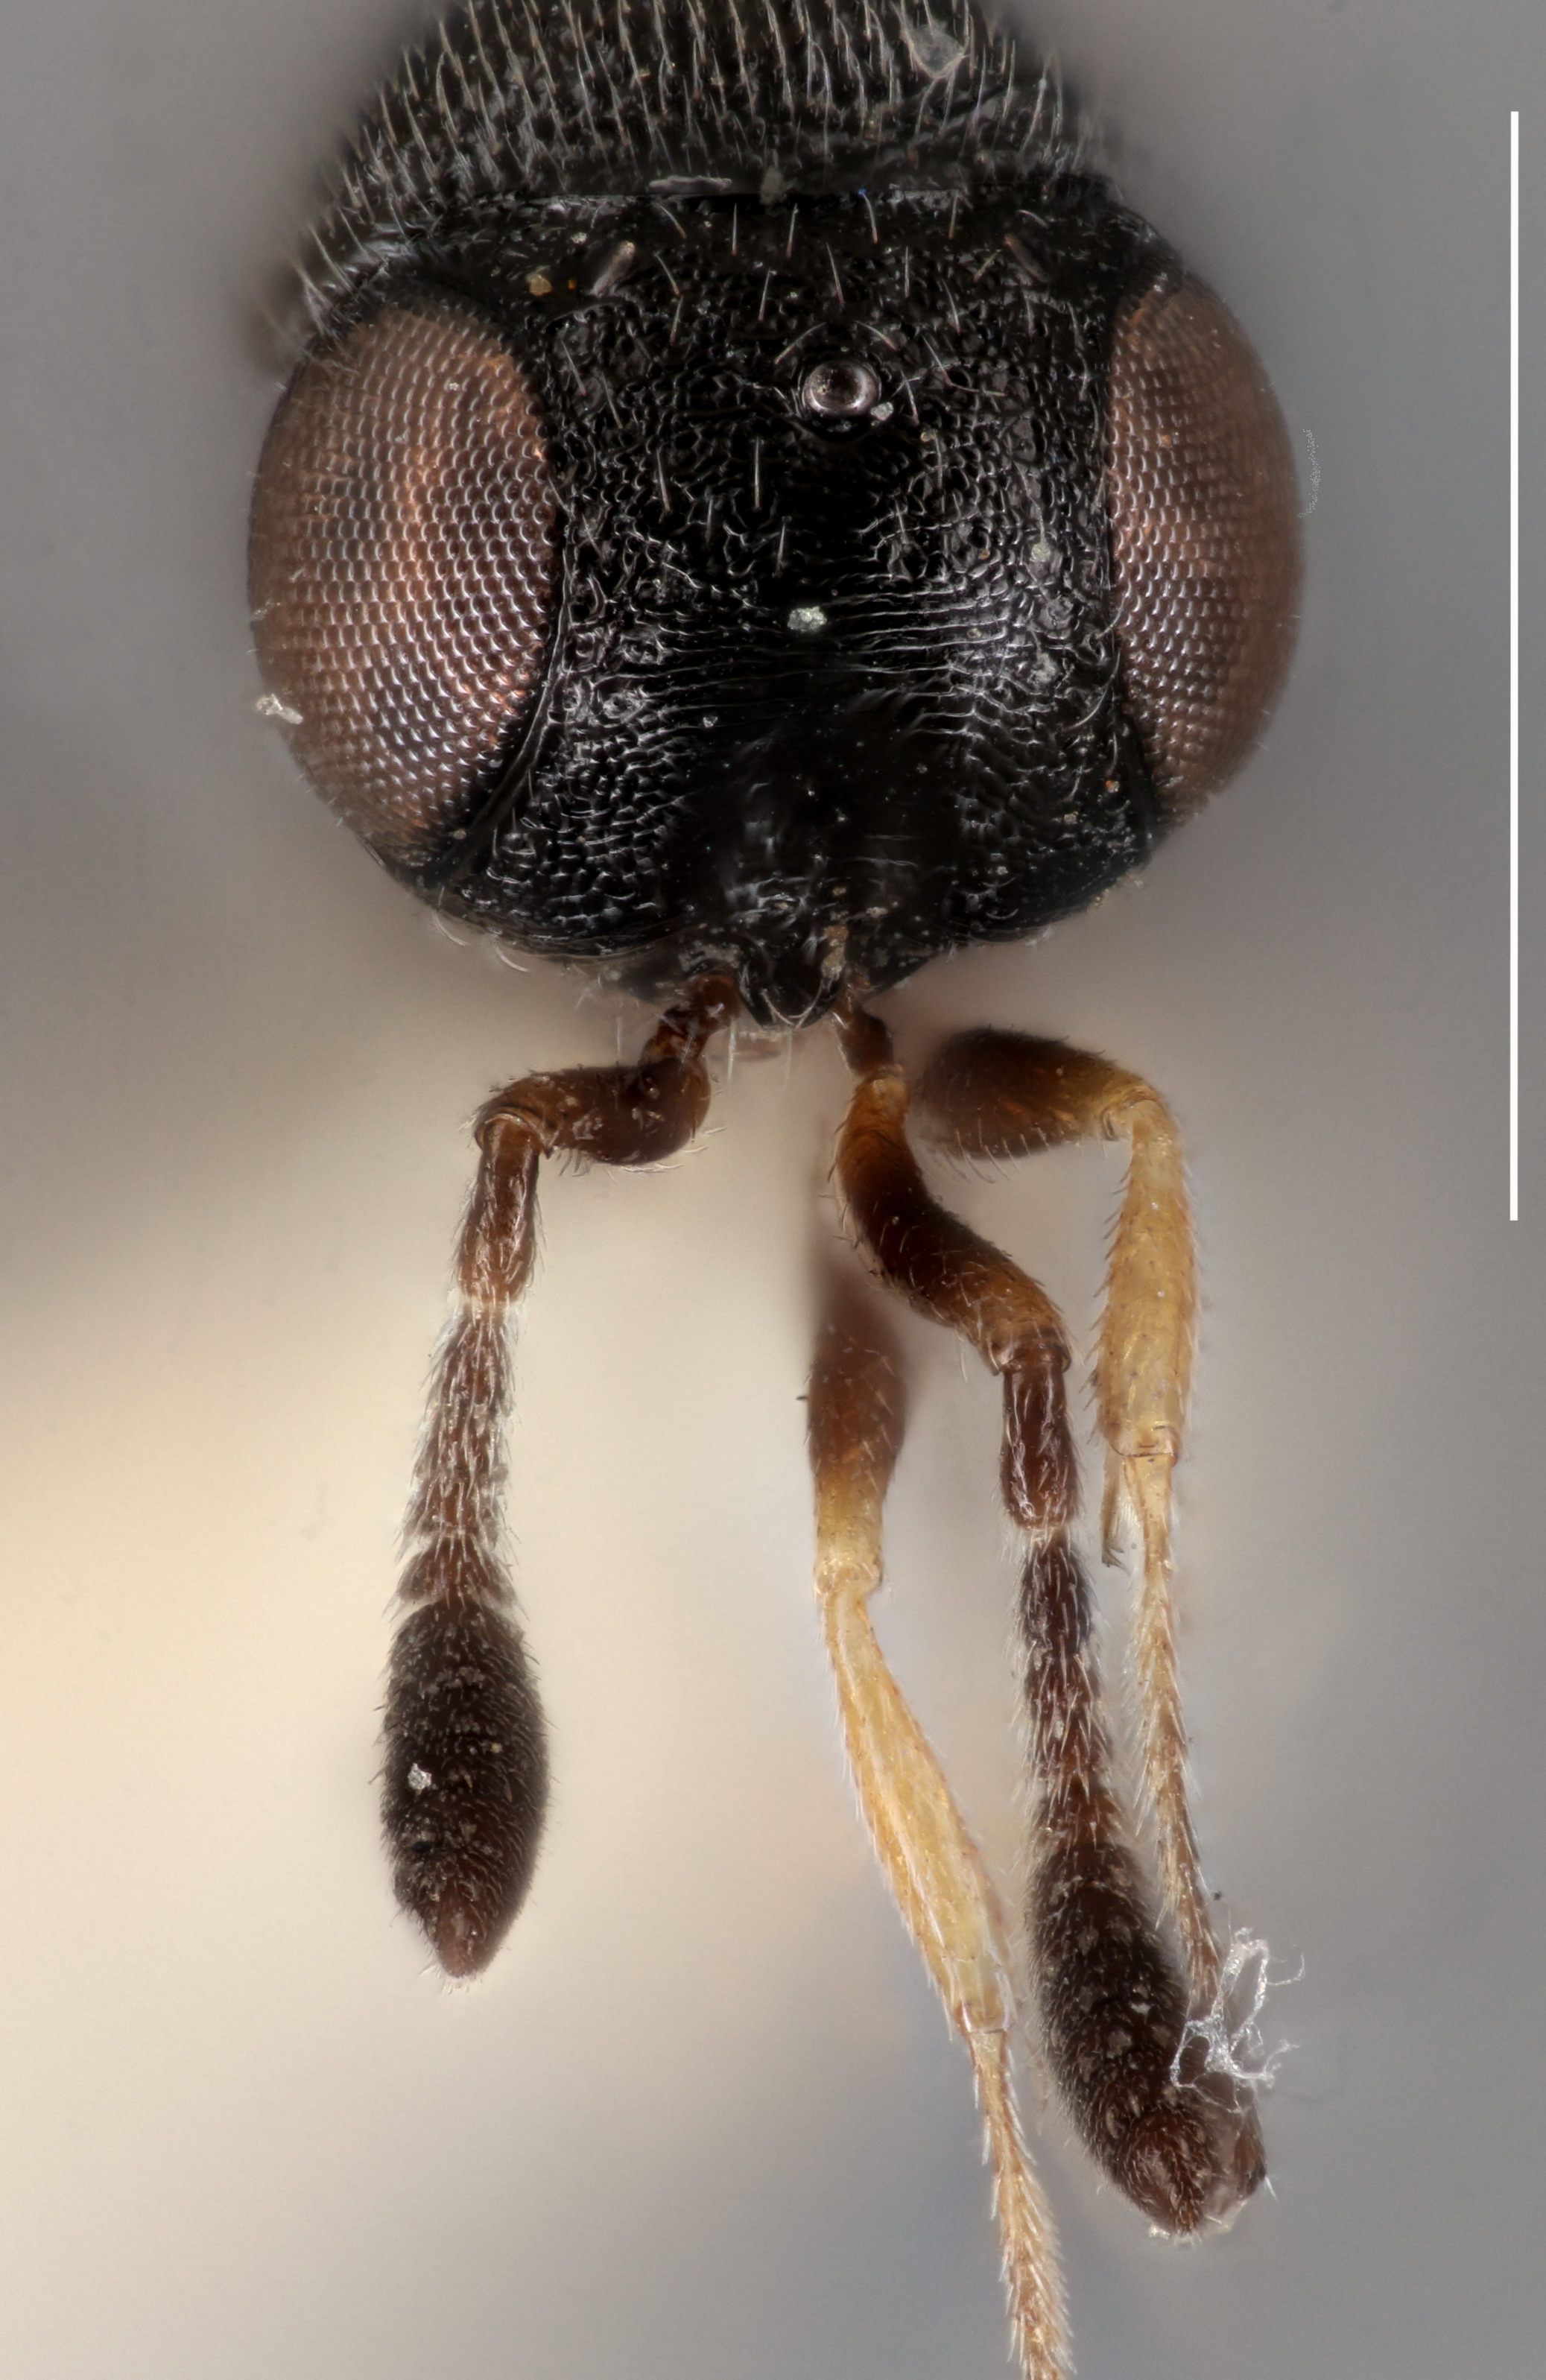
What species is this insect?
Gryon hogenakalensis
